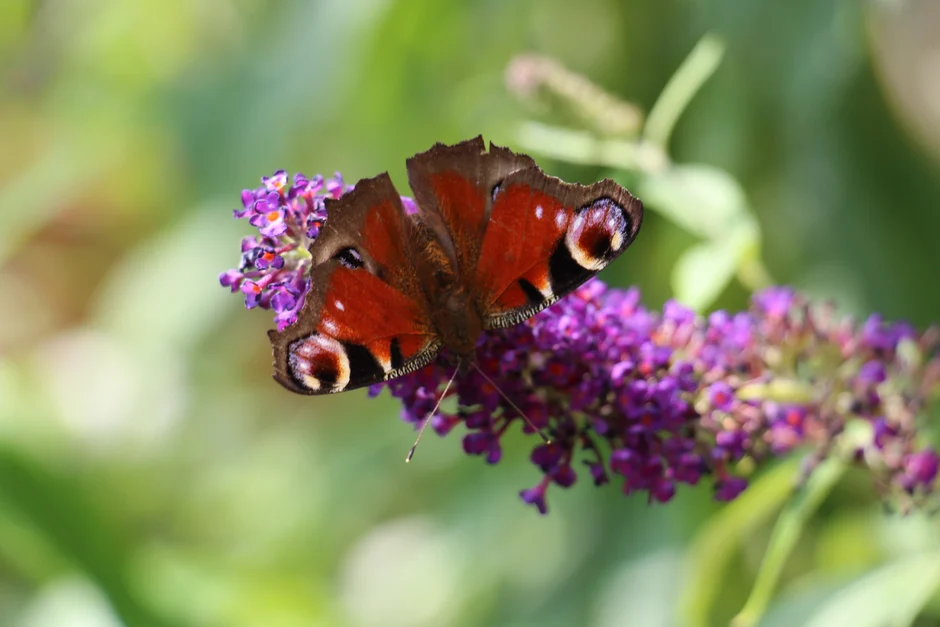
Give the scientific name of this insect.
Aglais io
